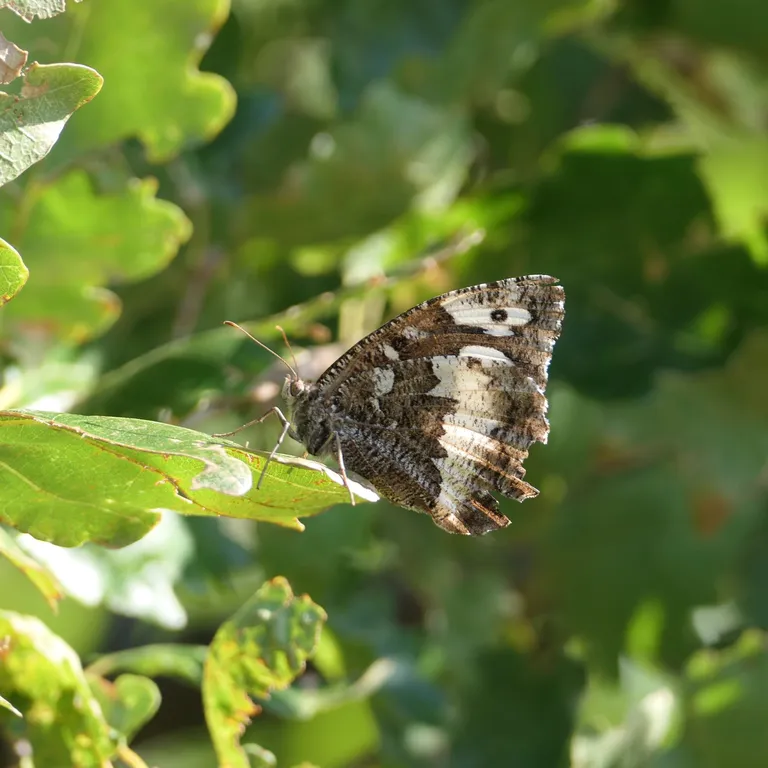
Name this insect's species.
Brintesia circe
